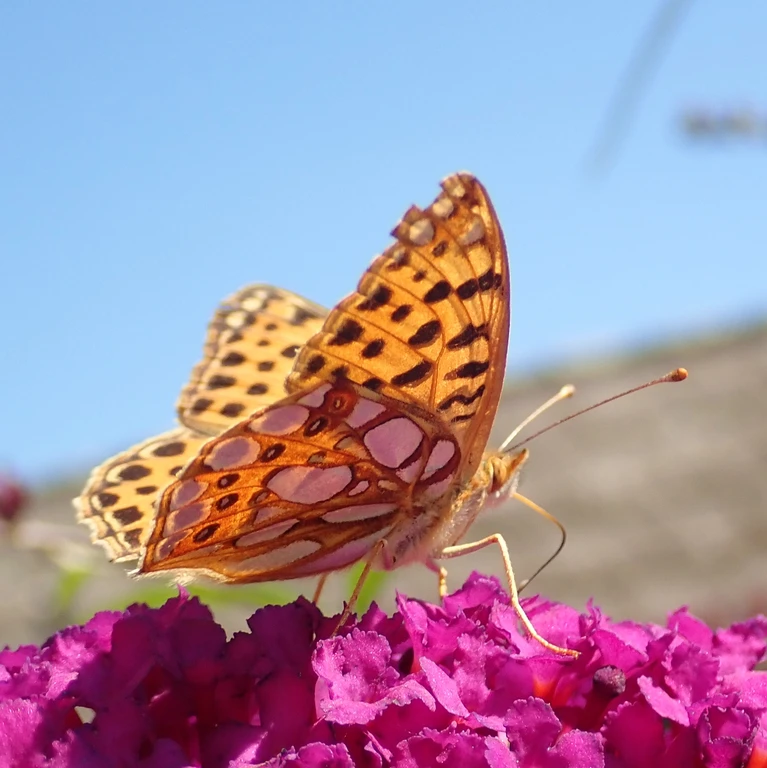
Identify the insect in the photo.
Issoria lathonia
